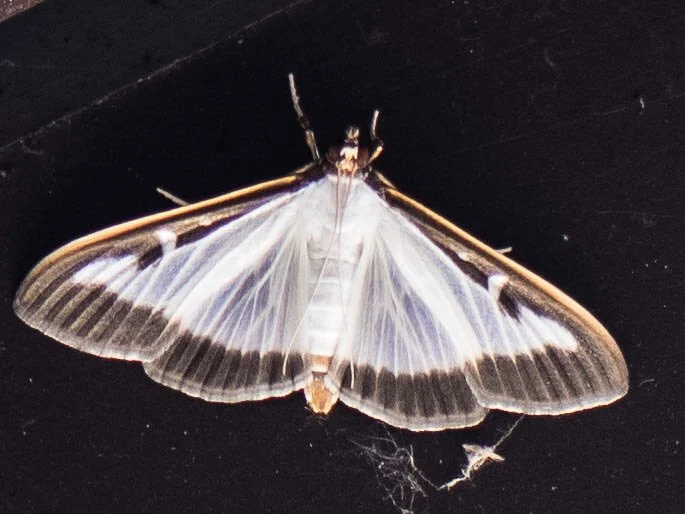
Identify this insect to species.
Cydalima perspectalis
